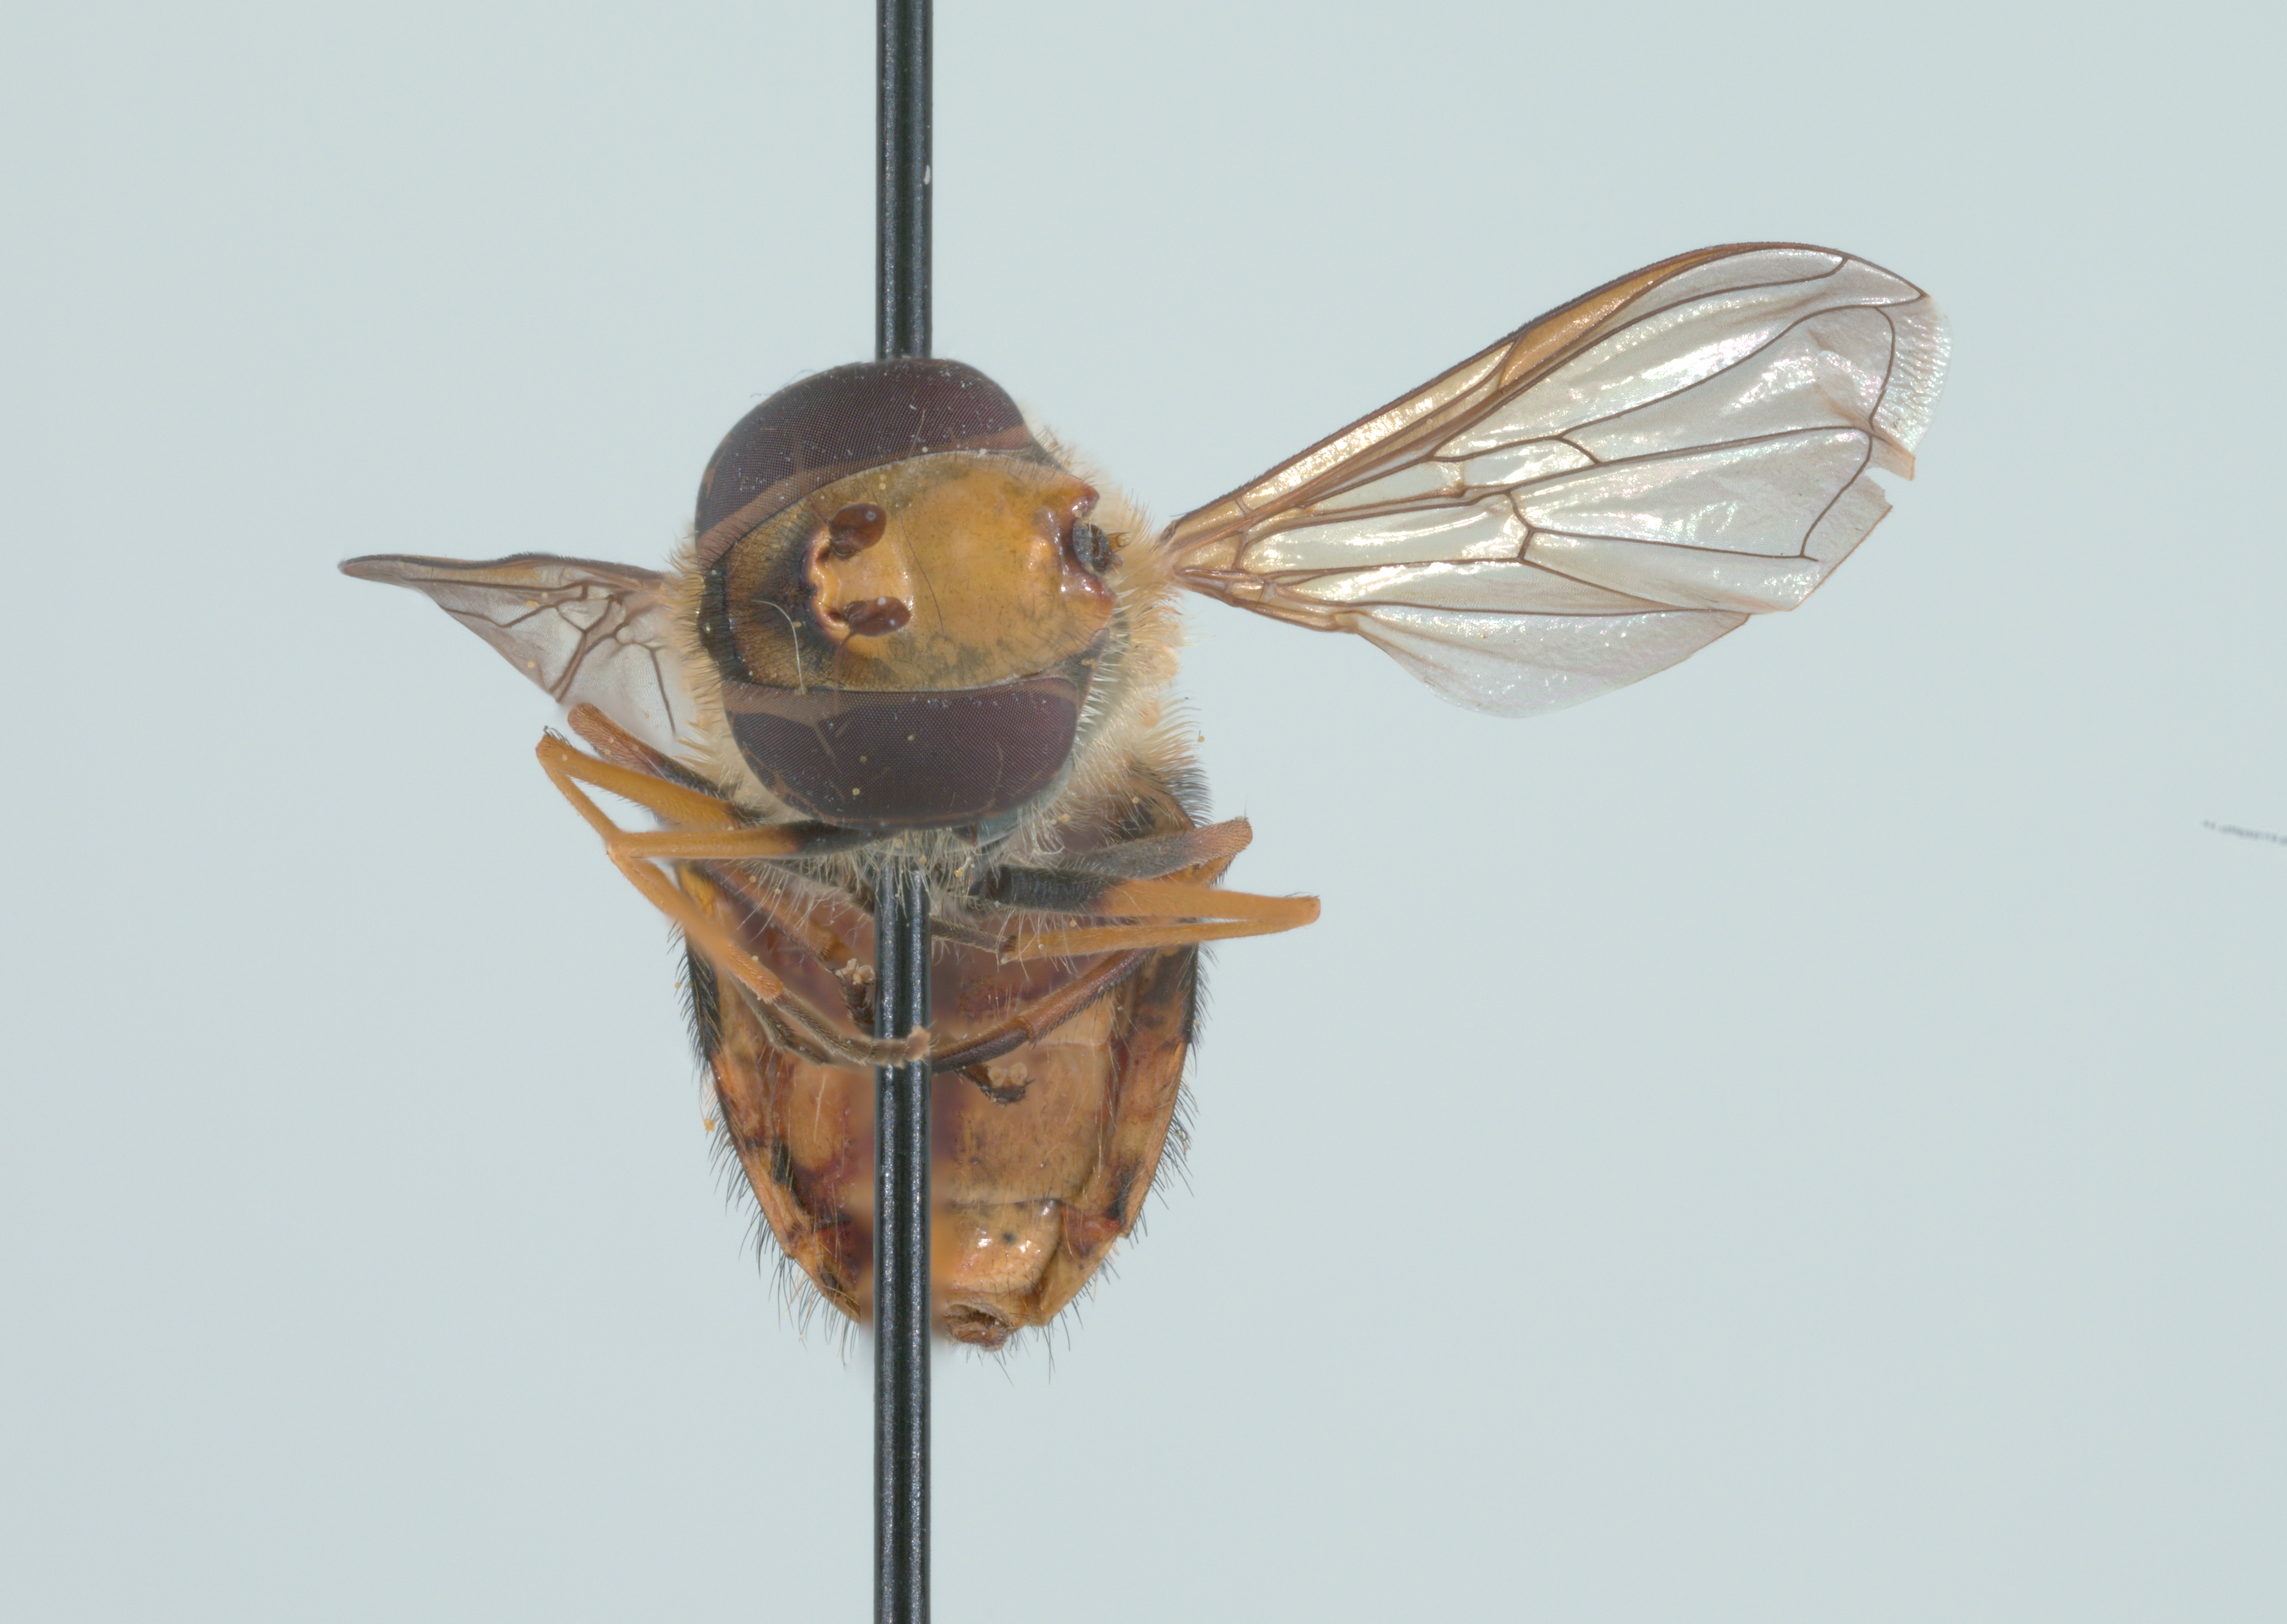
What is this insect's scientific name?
Syrphus torvus
